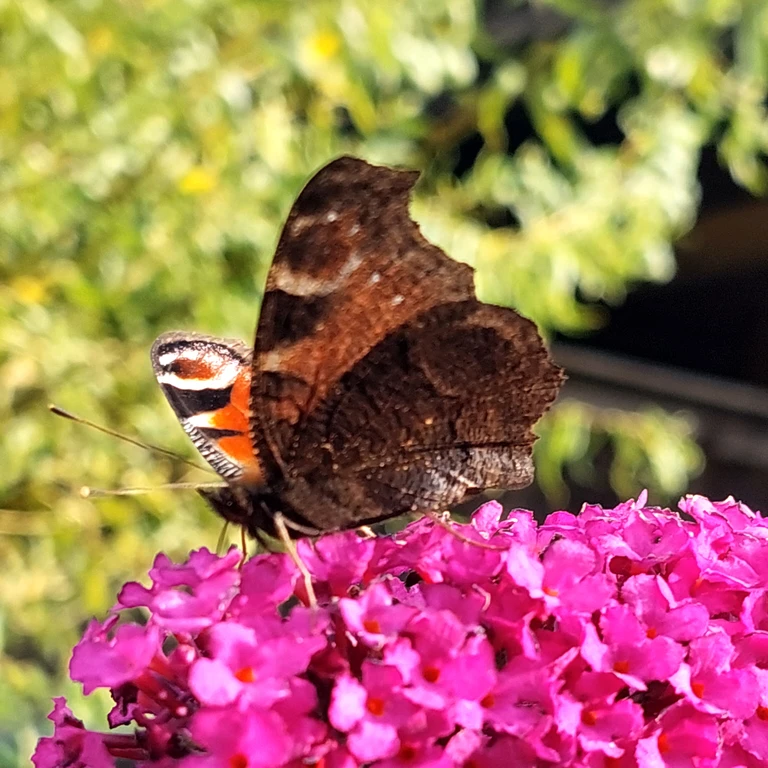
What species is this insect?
Aglais io
